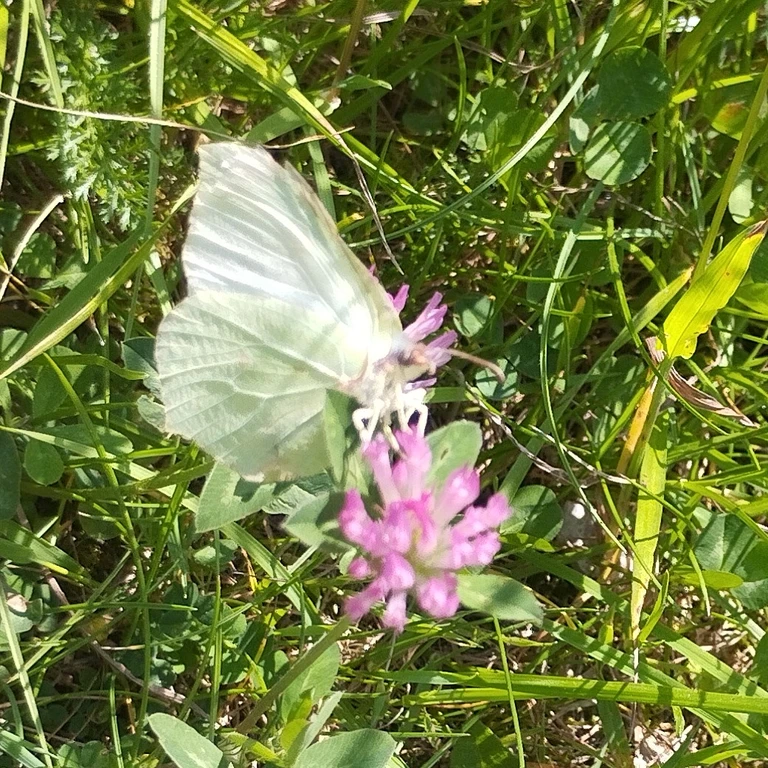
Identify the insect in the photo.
Gonepteryx rhamni
